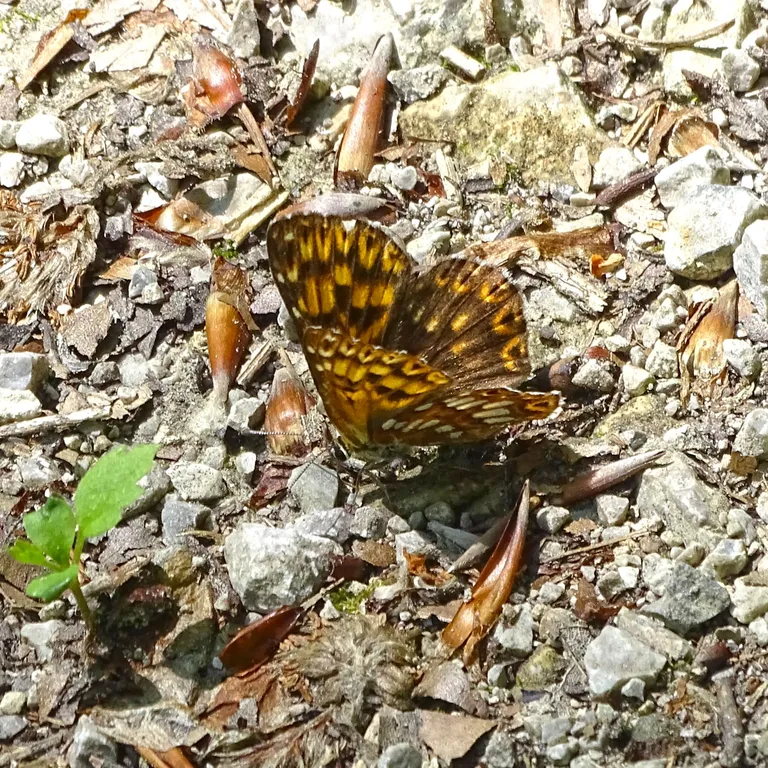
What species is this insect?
Hamearis lucina
